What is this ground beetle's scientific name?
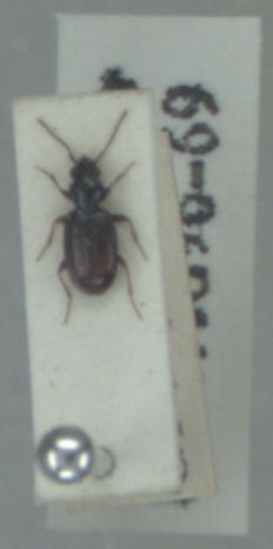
Bembidion normannum
